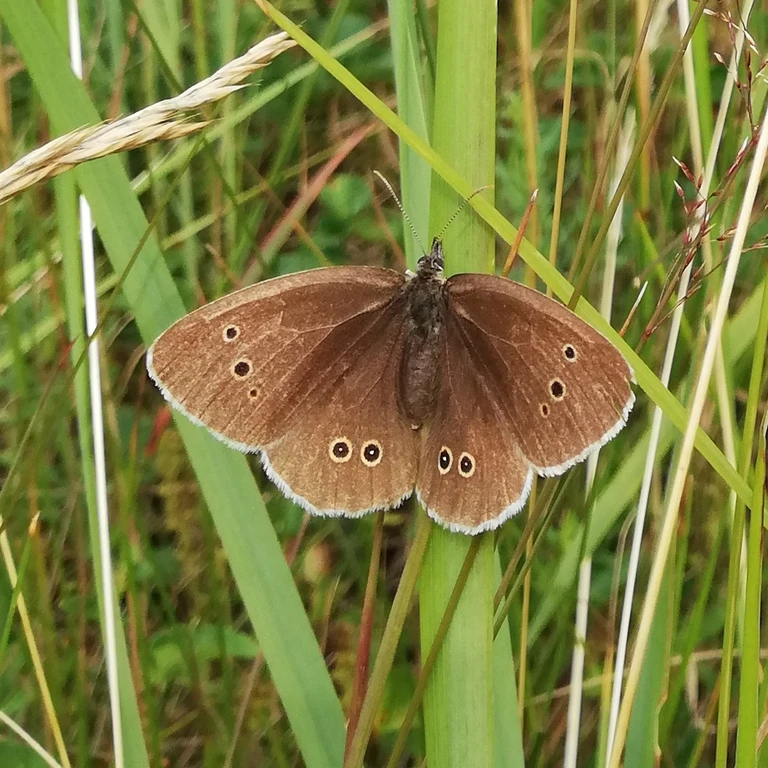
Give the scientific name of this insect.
Aphantopus hyperantus
